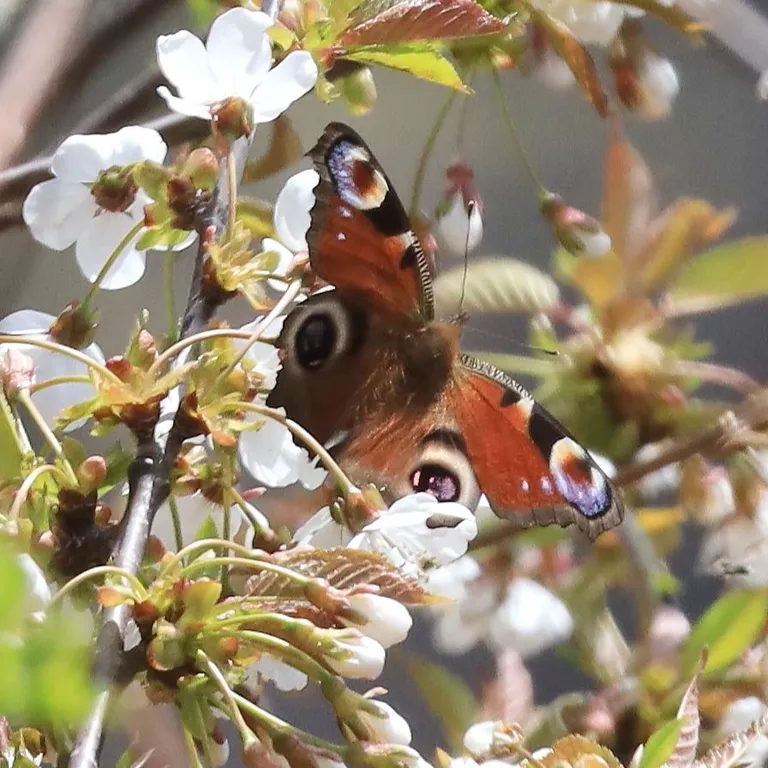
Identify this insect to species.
Aglais io
